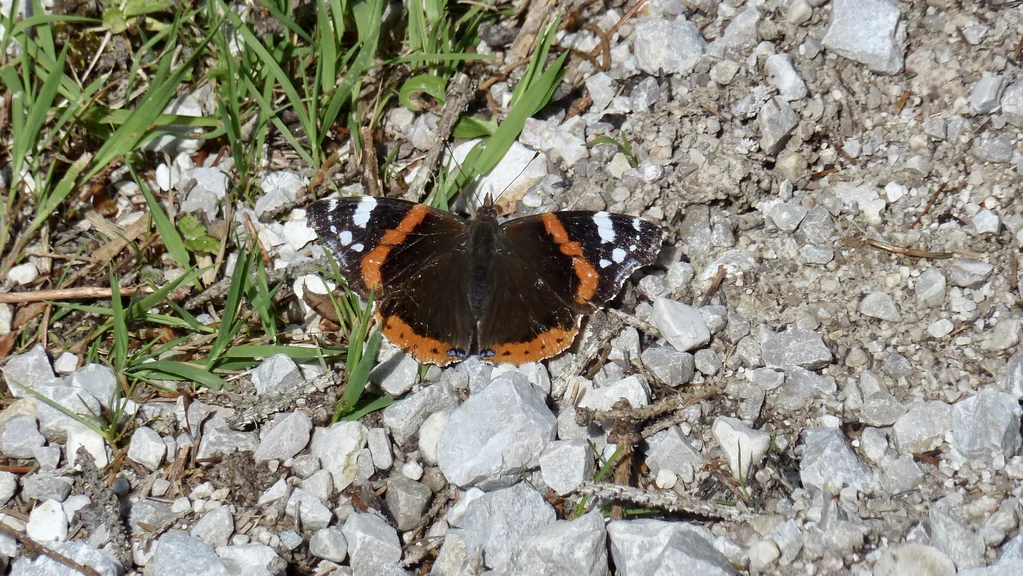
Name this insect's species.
Vanessa atalanta
